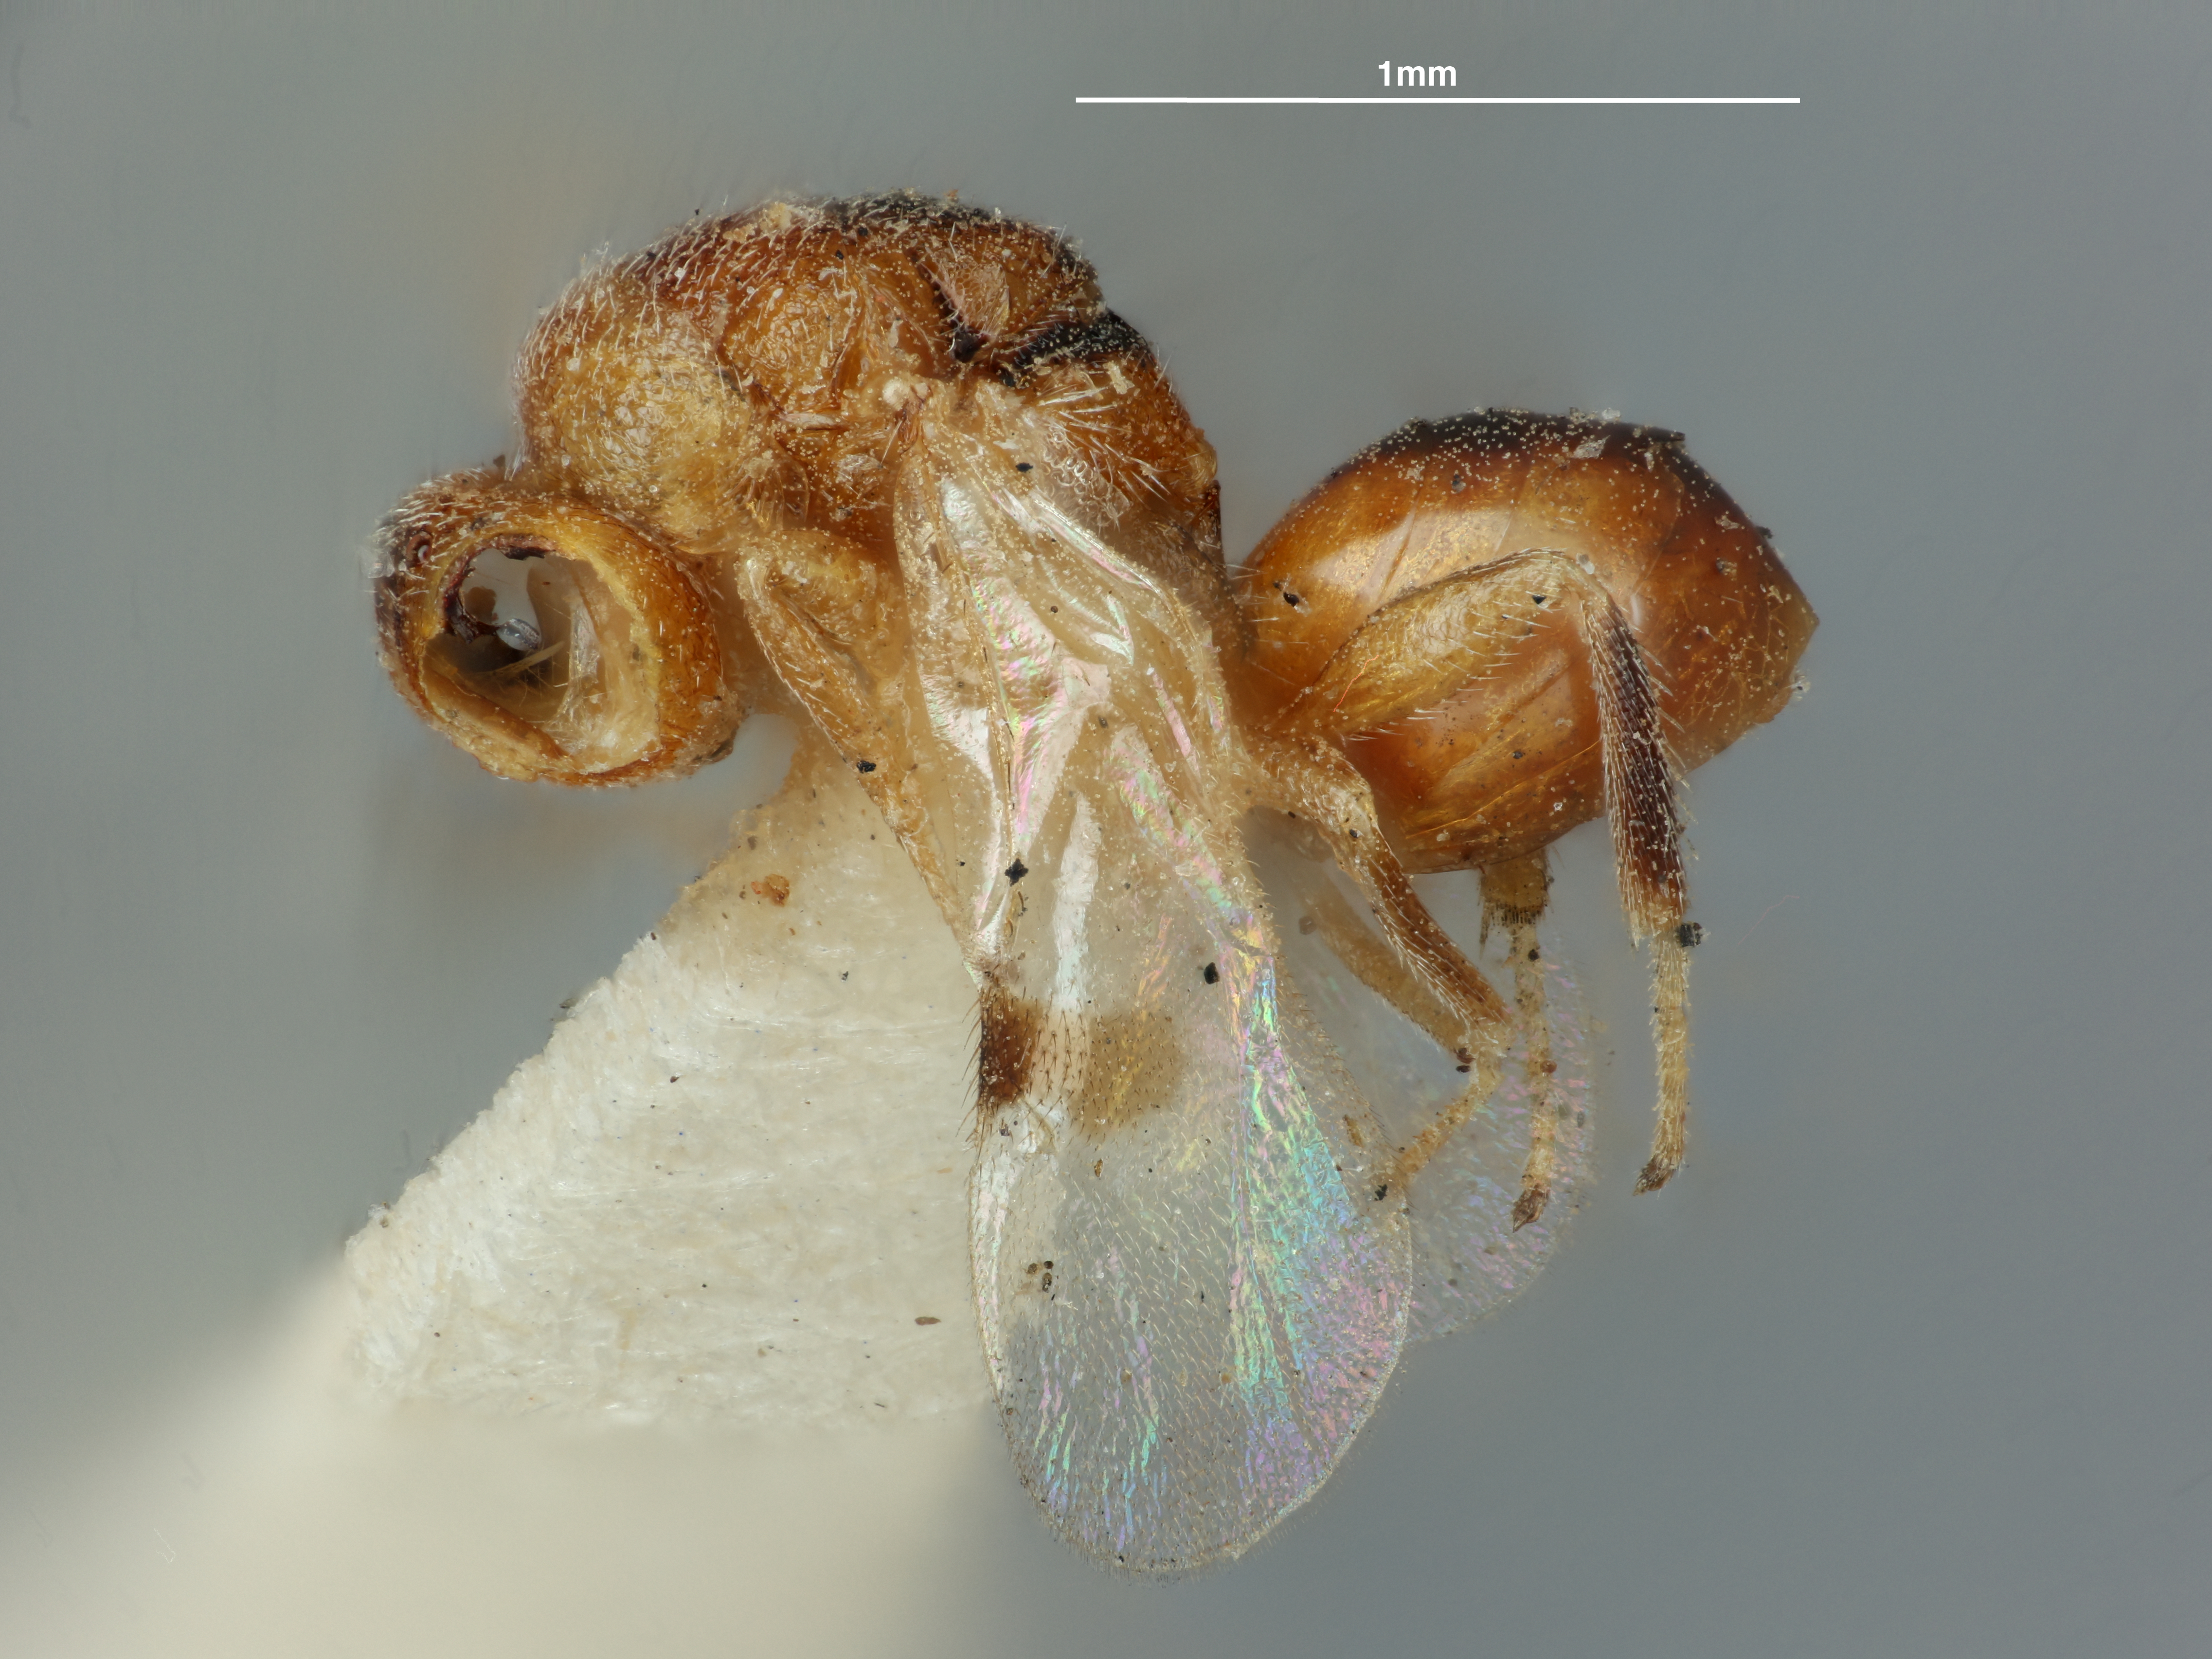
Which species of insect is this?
Decatoma lanae
